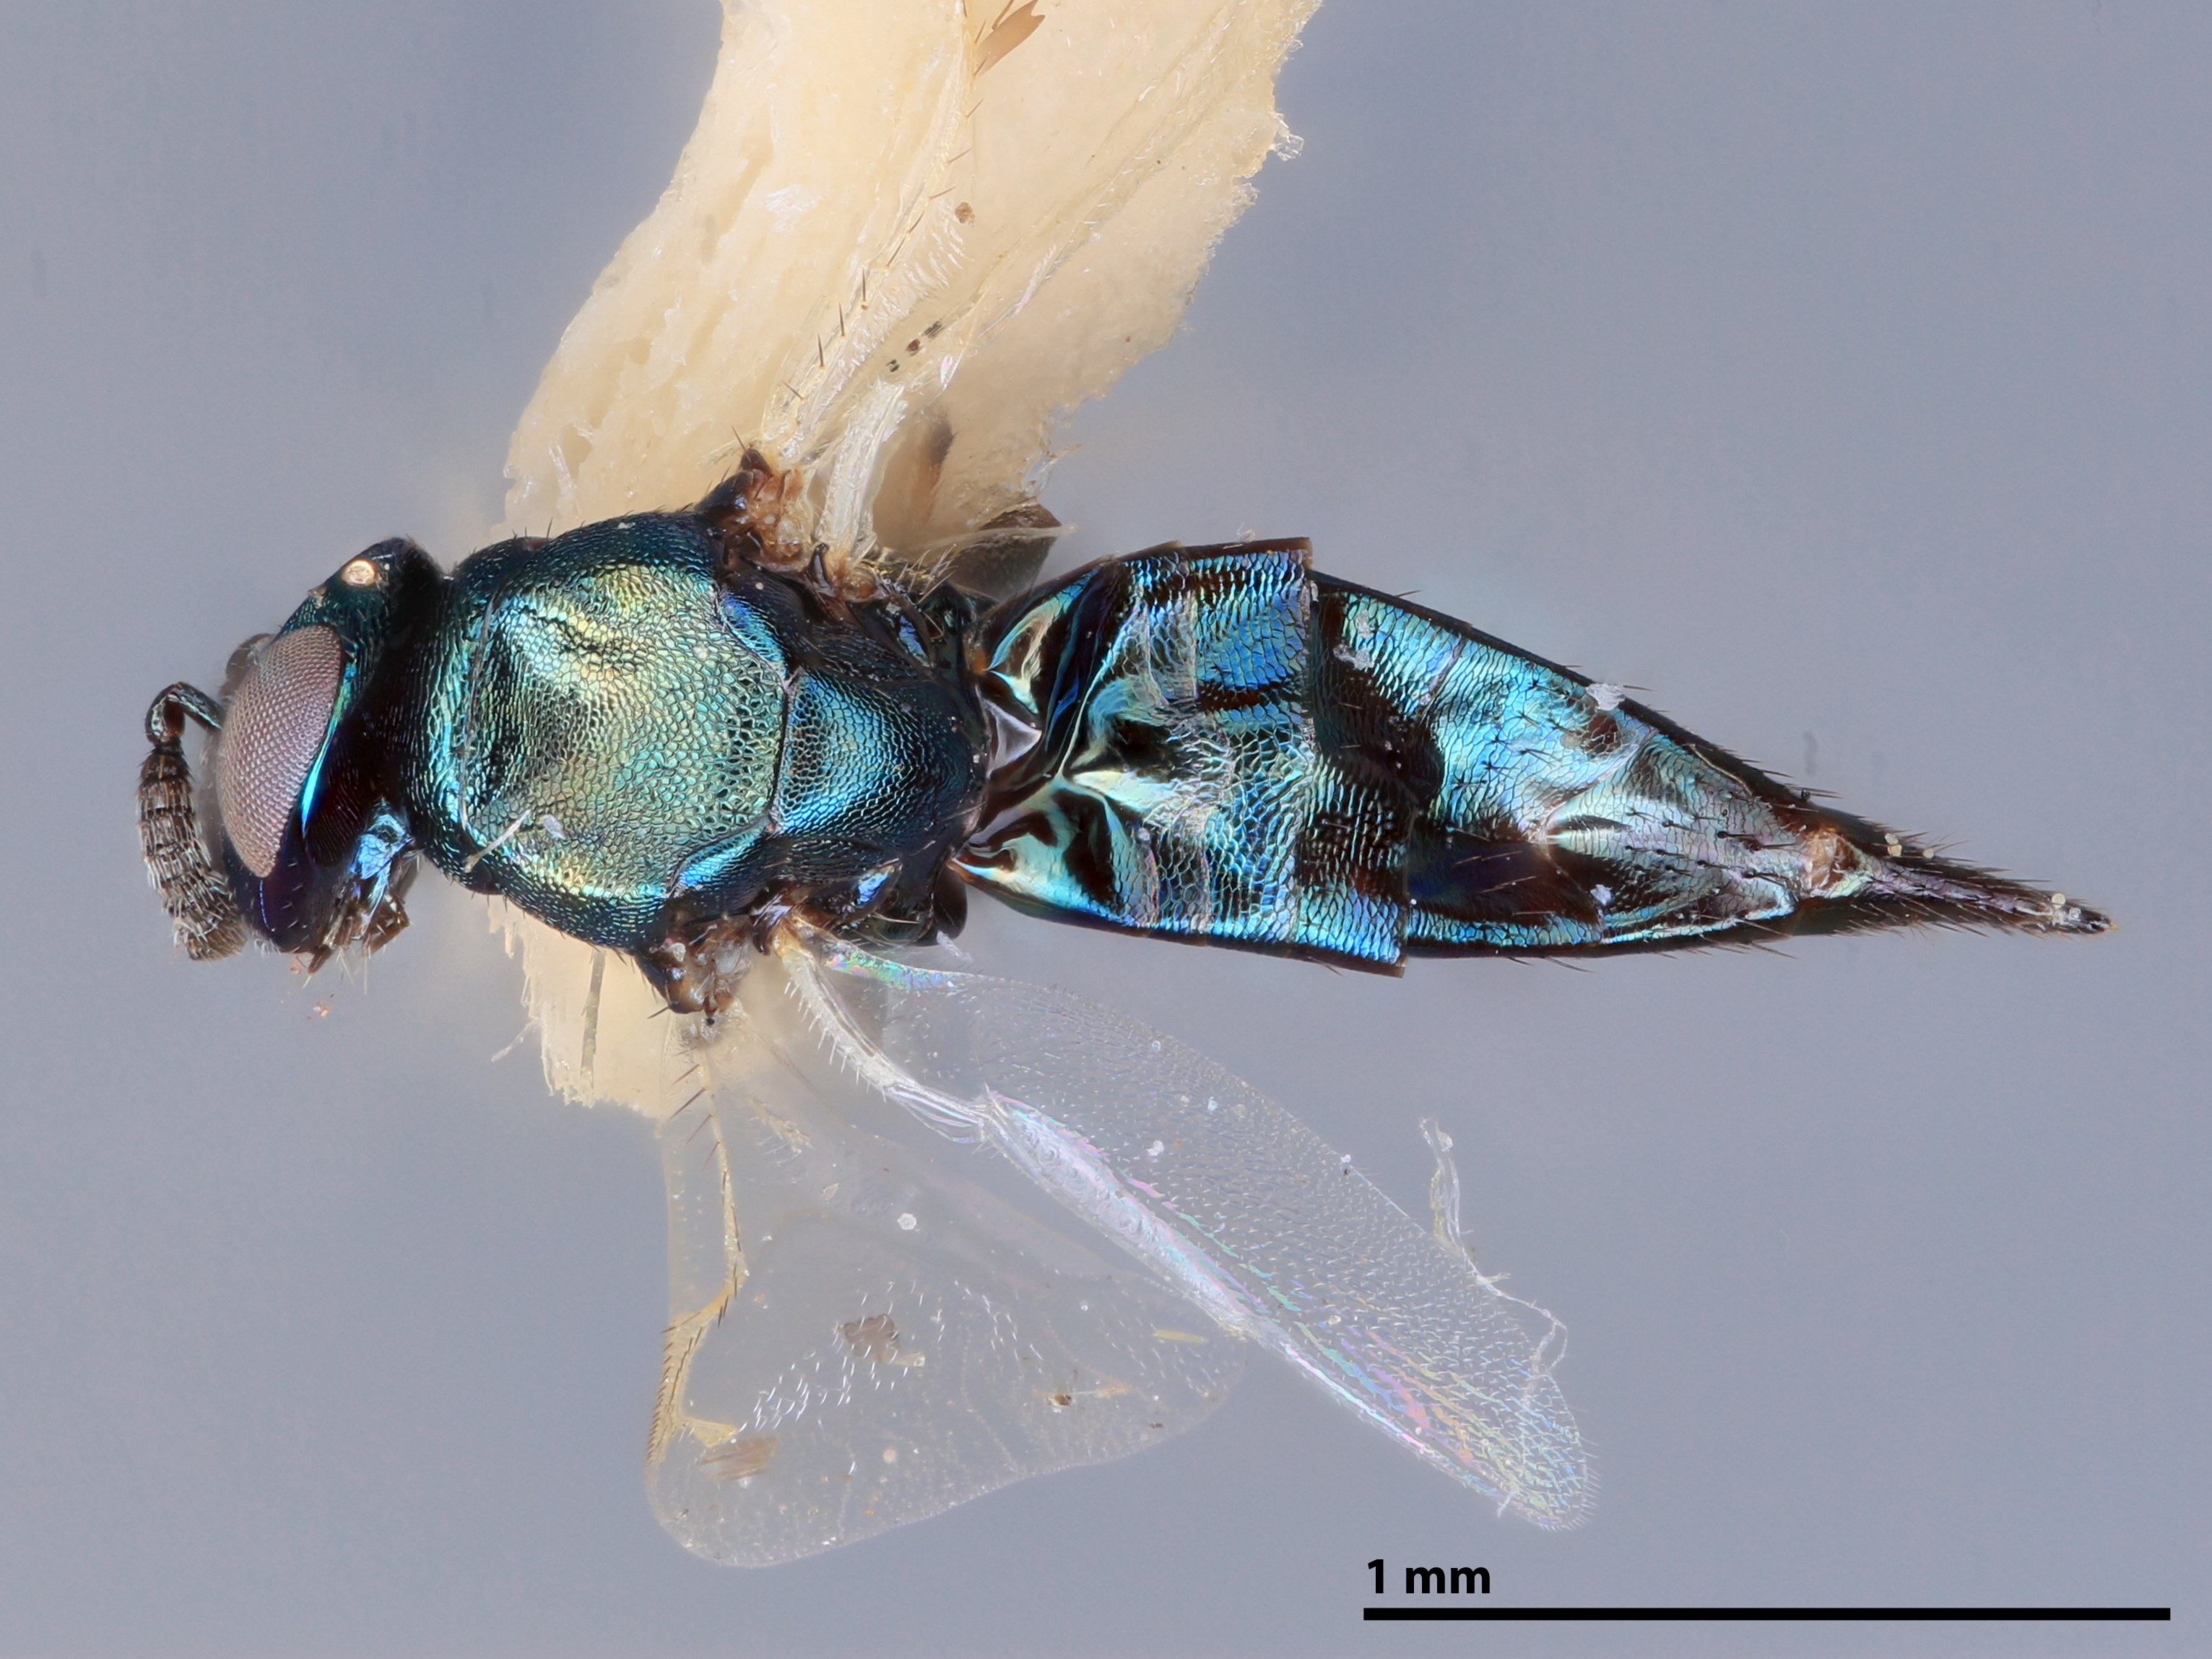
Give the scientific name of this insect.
Colotrechnus ignotus
